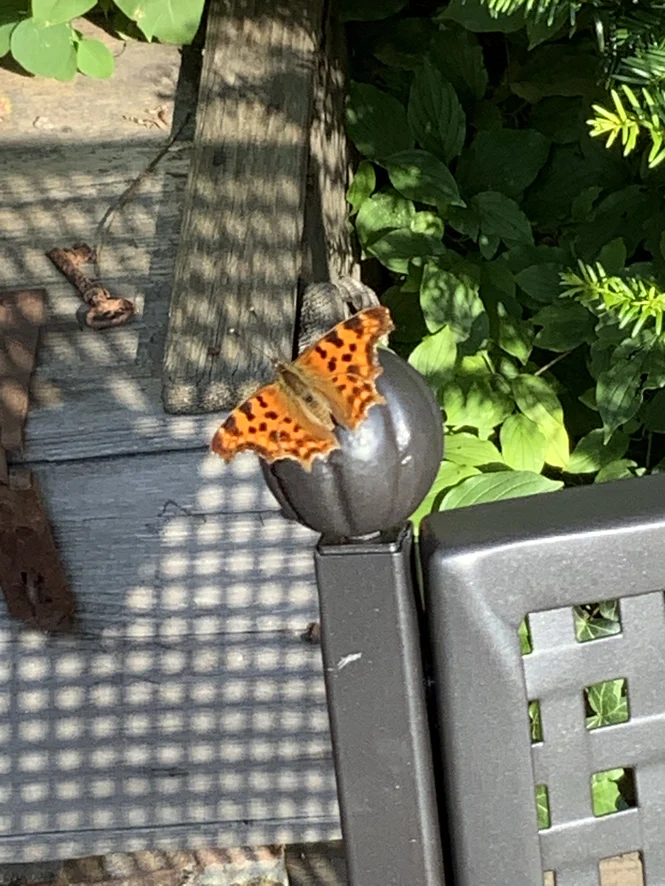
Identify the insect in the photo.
Polygonia c-album
